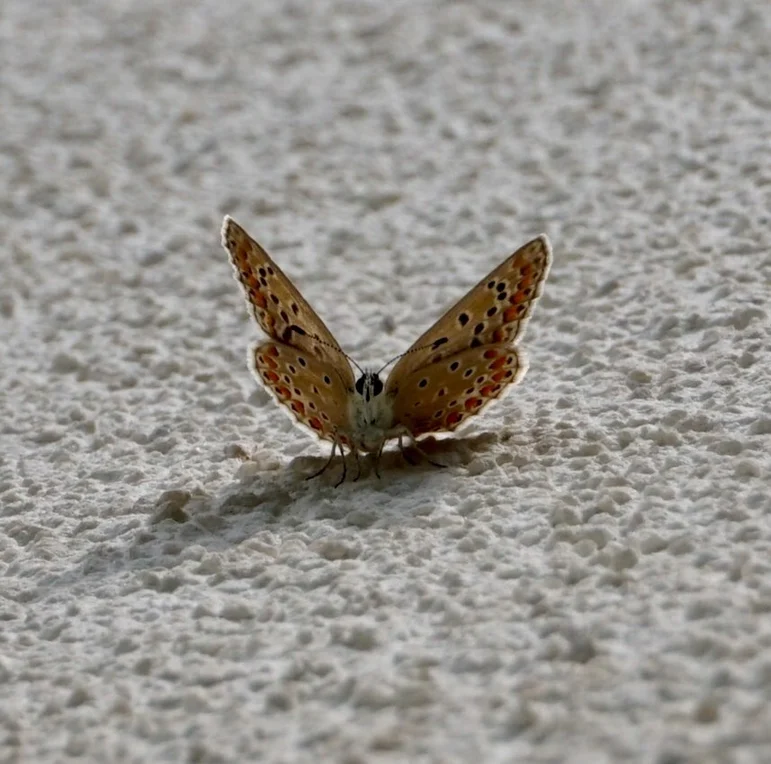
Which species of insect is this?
Polyommatus icarus
